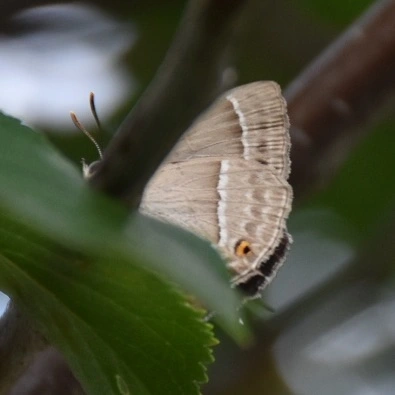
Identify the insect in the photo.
Favonius quercus (also Quercusia quercus)
